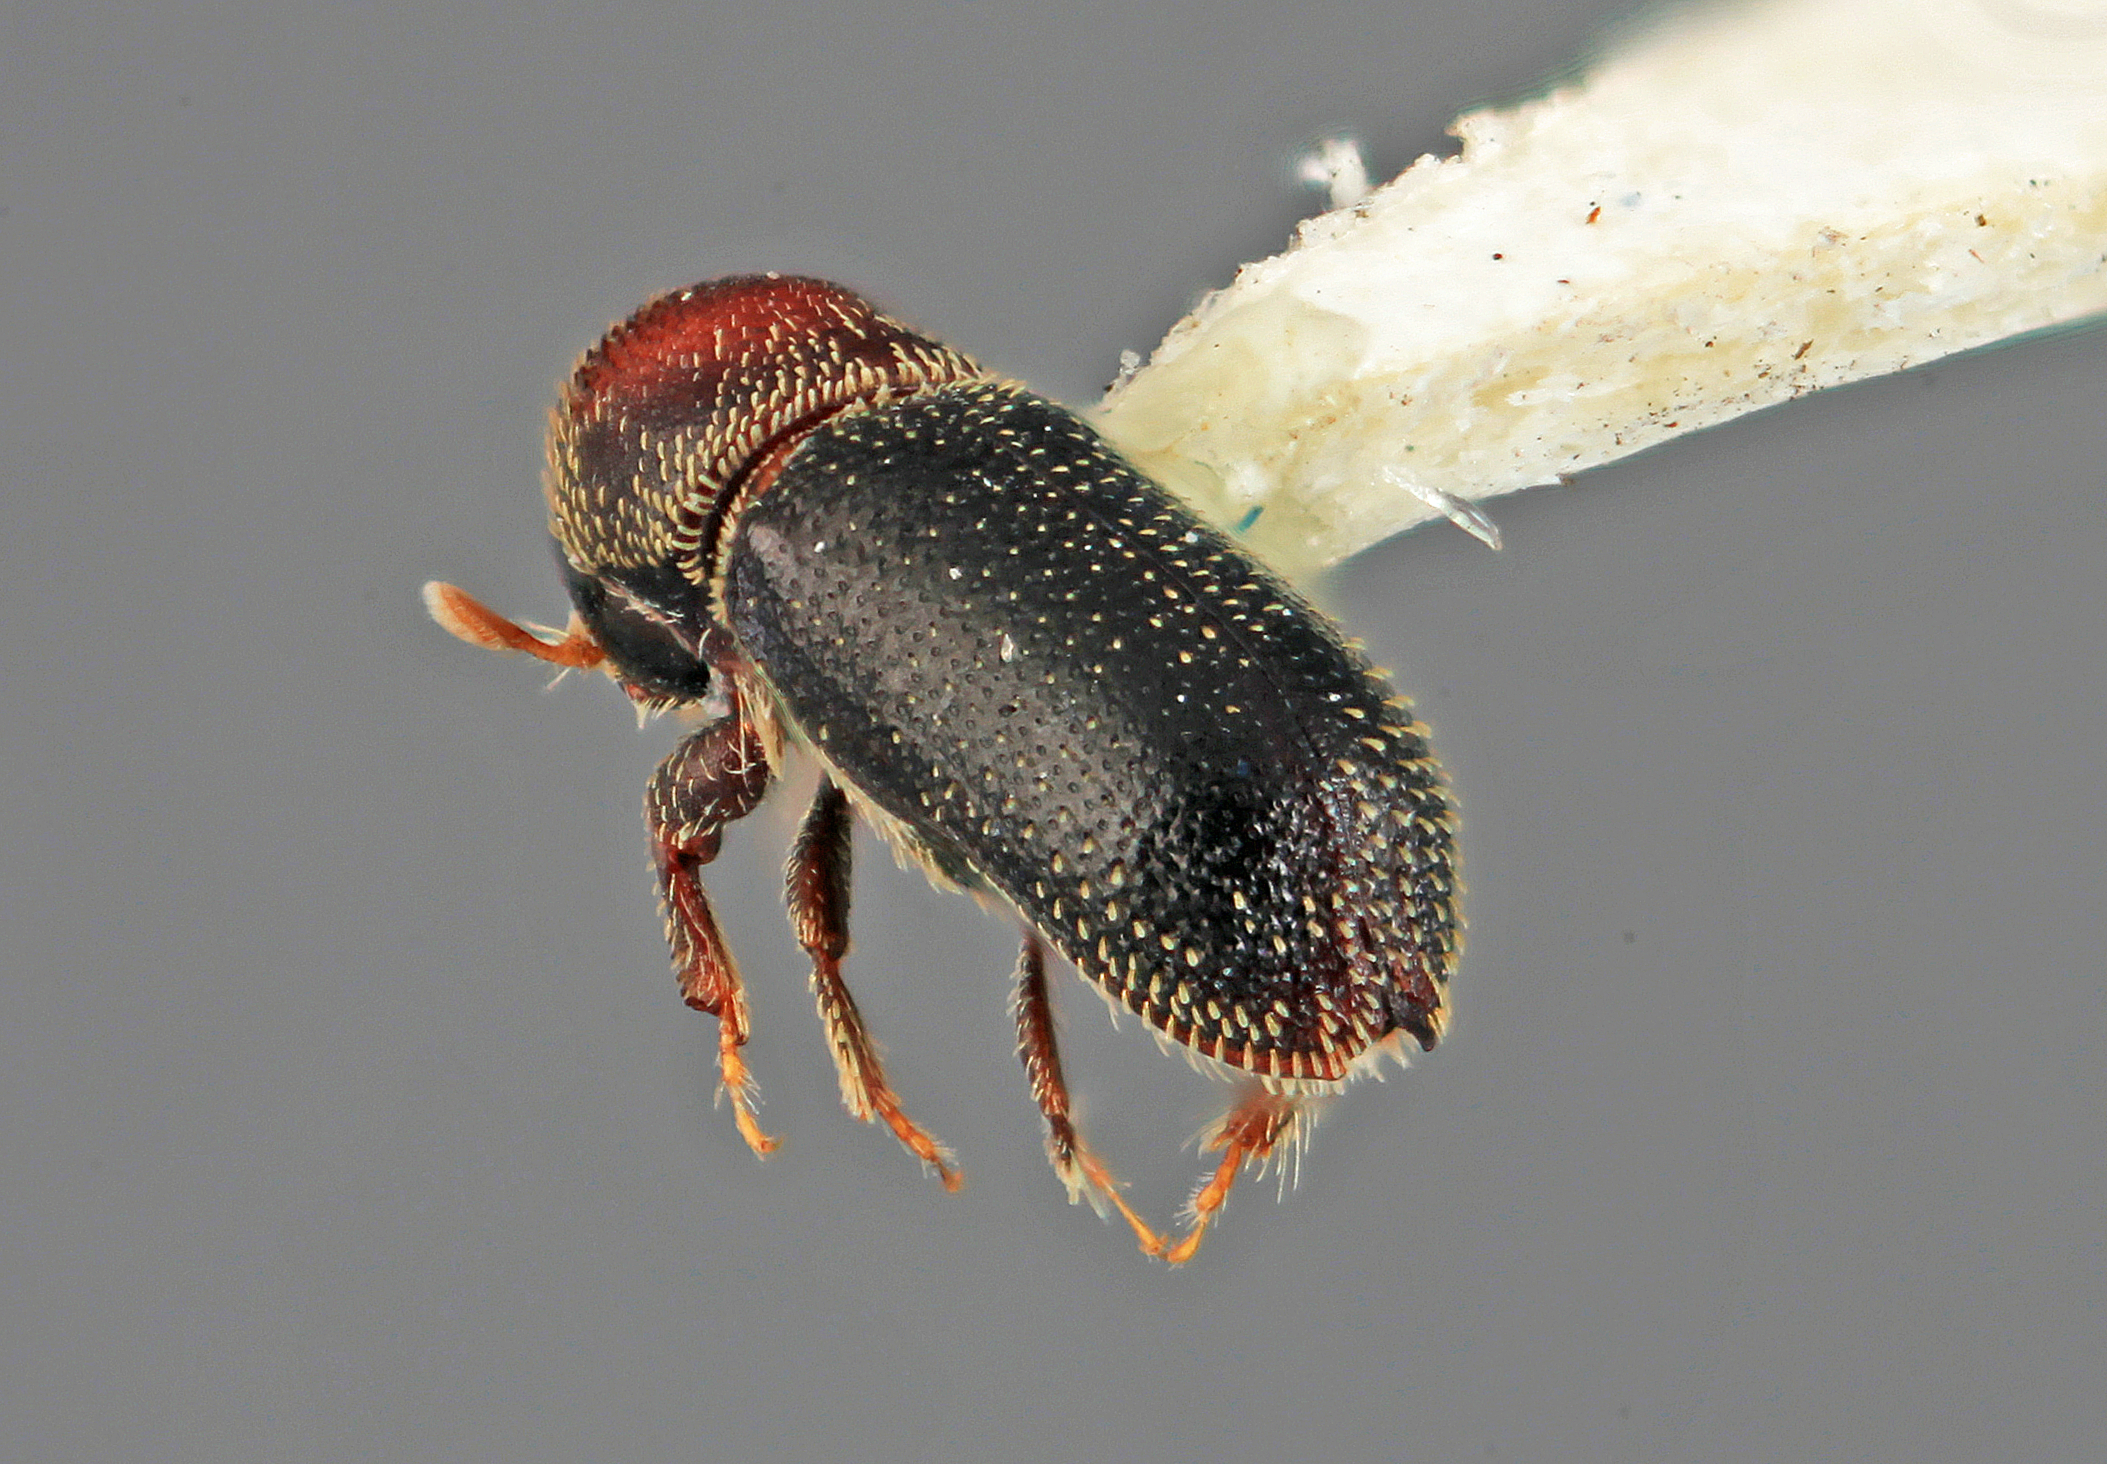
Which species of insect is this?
Micracis divaricata (also Micracisella divaricata)
